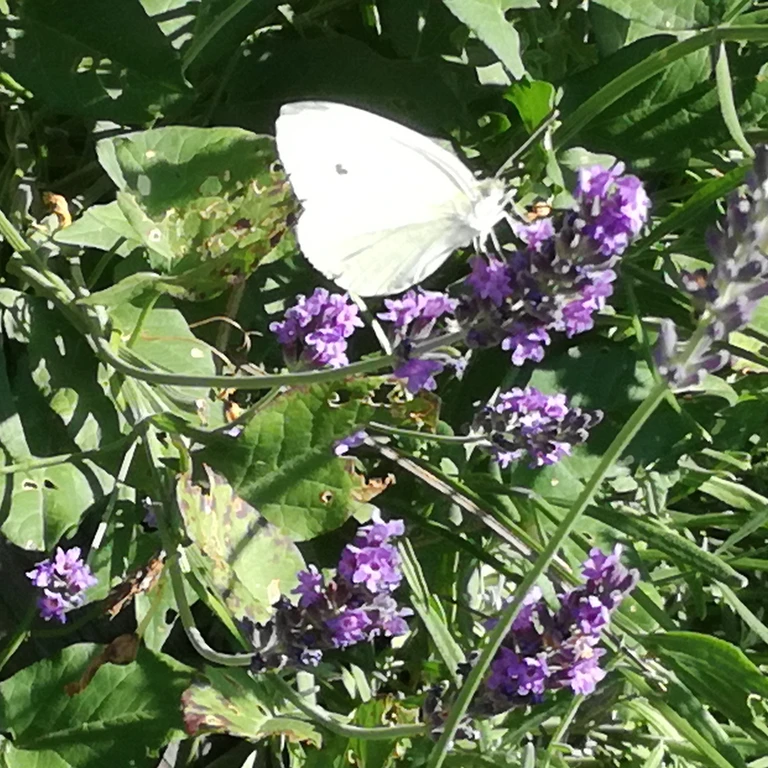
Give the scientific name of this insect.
Pieris rapae
